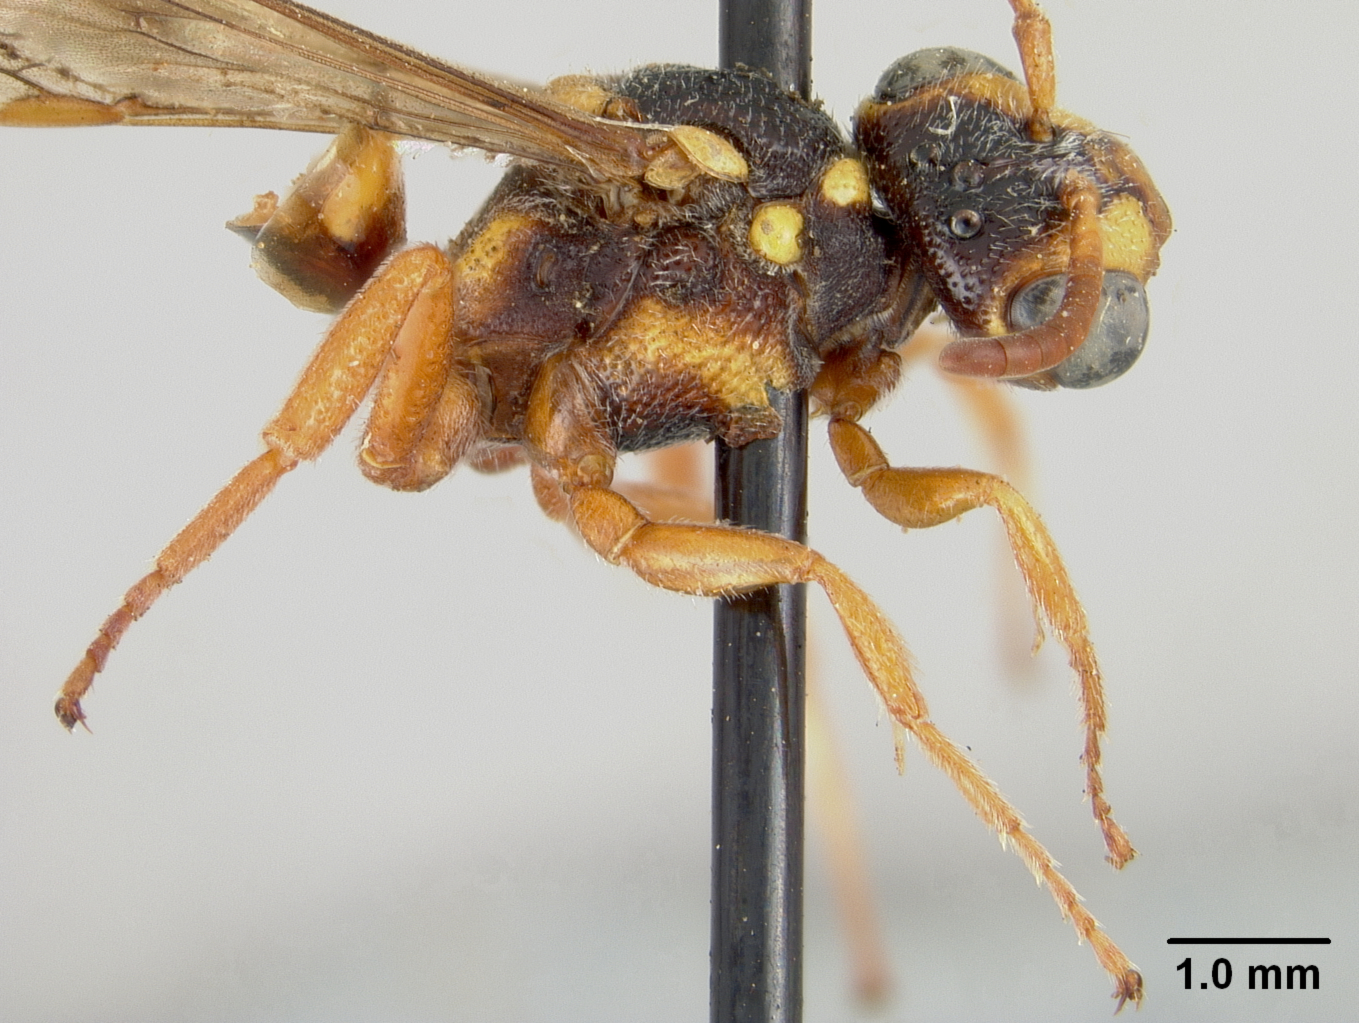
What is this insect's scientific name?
Nomada vegana
